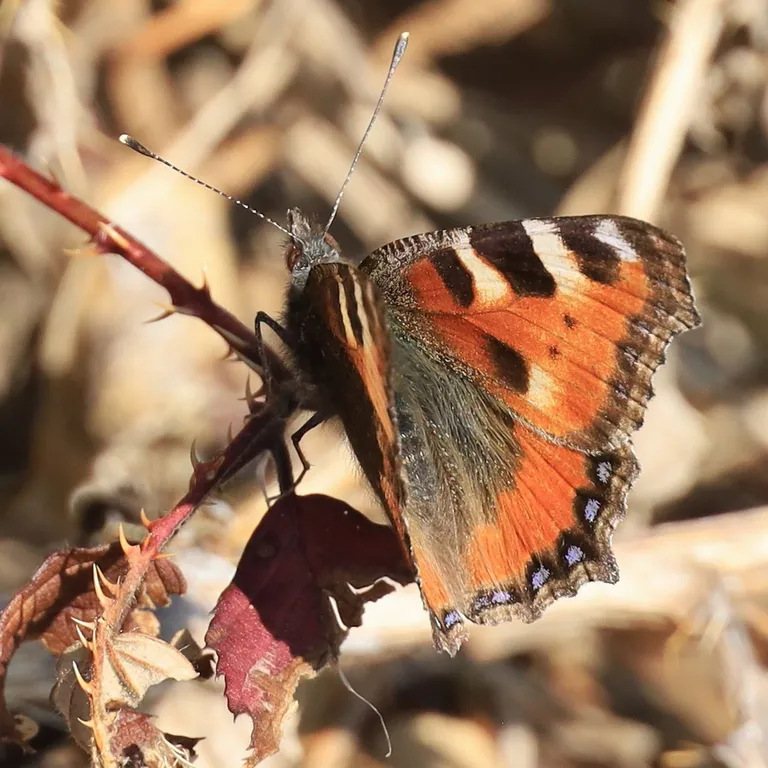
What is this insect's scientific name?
Aglais urticae
